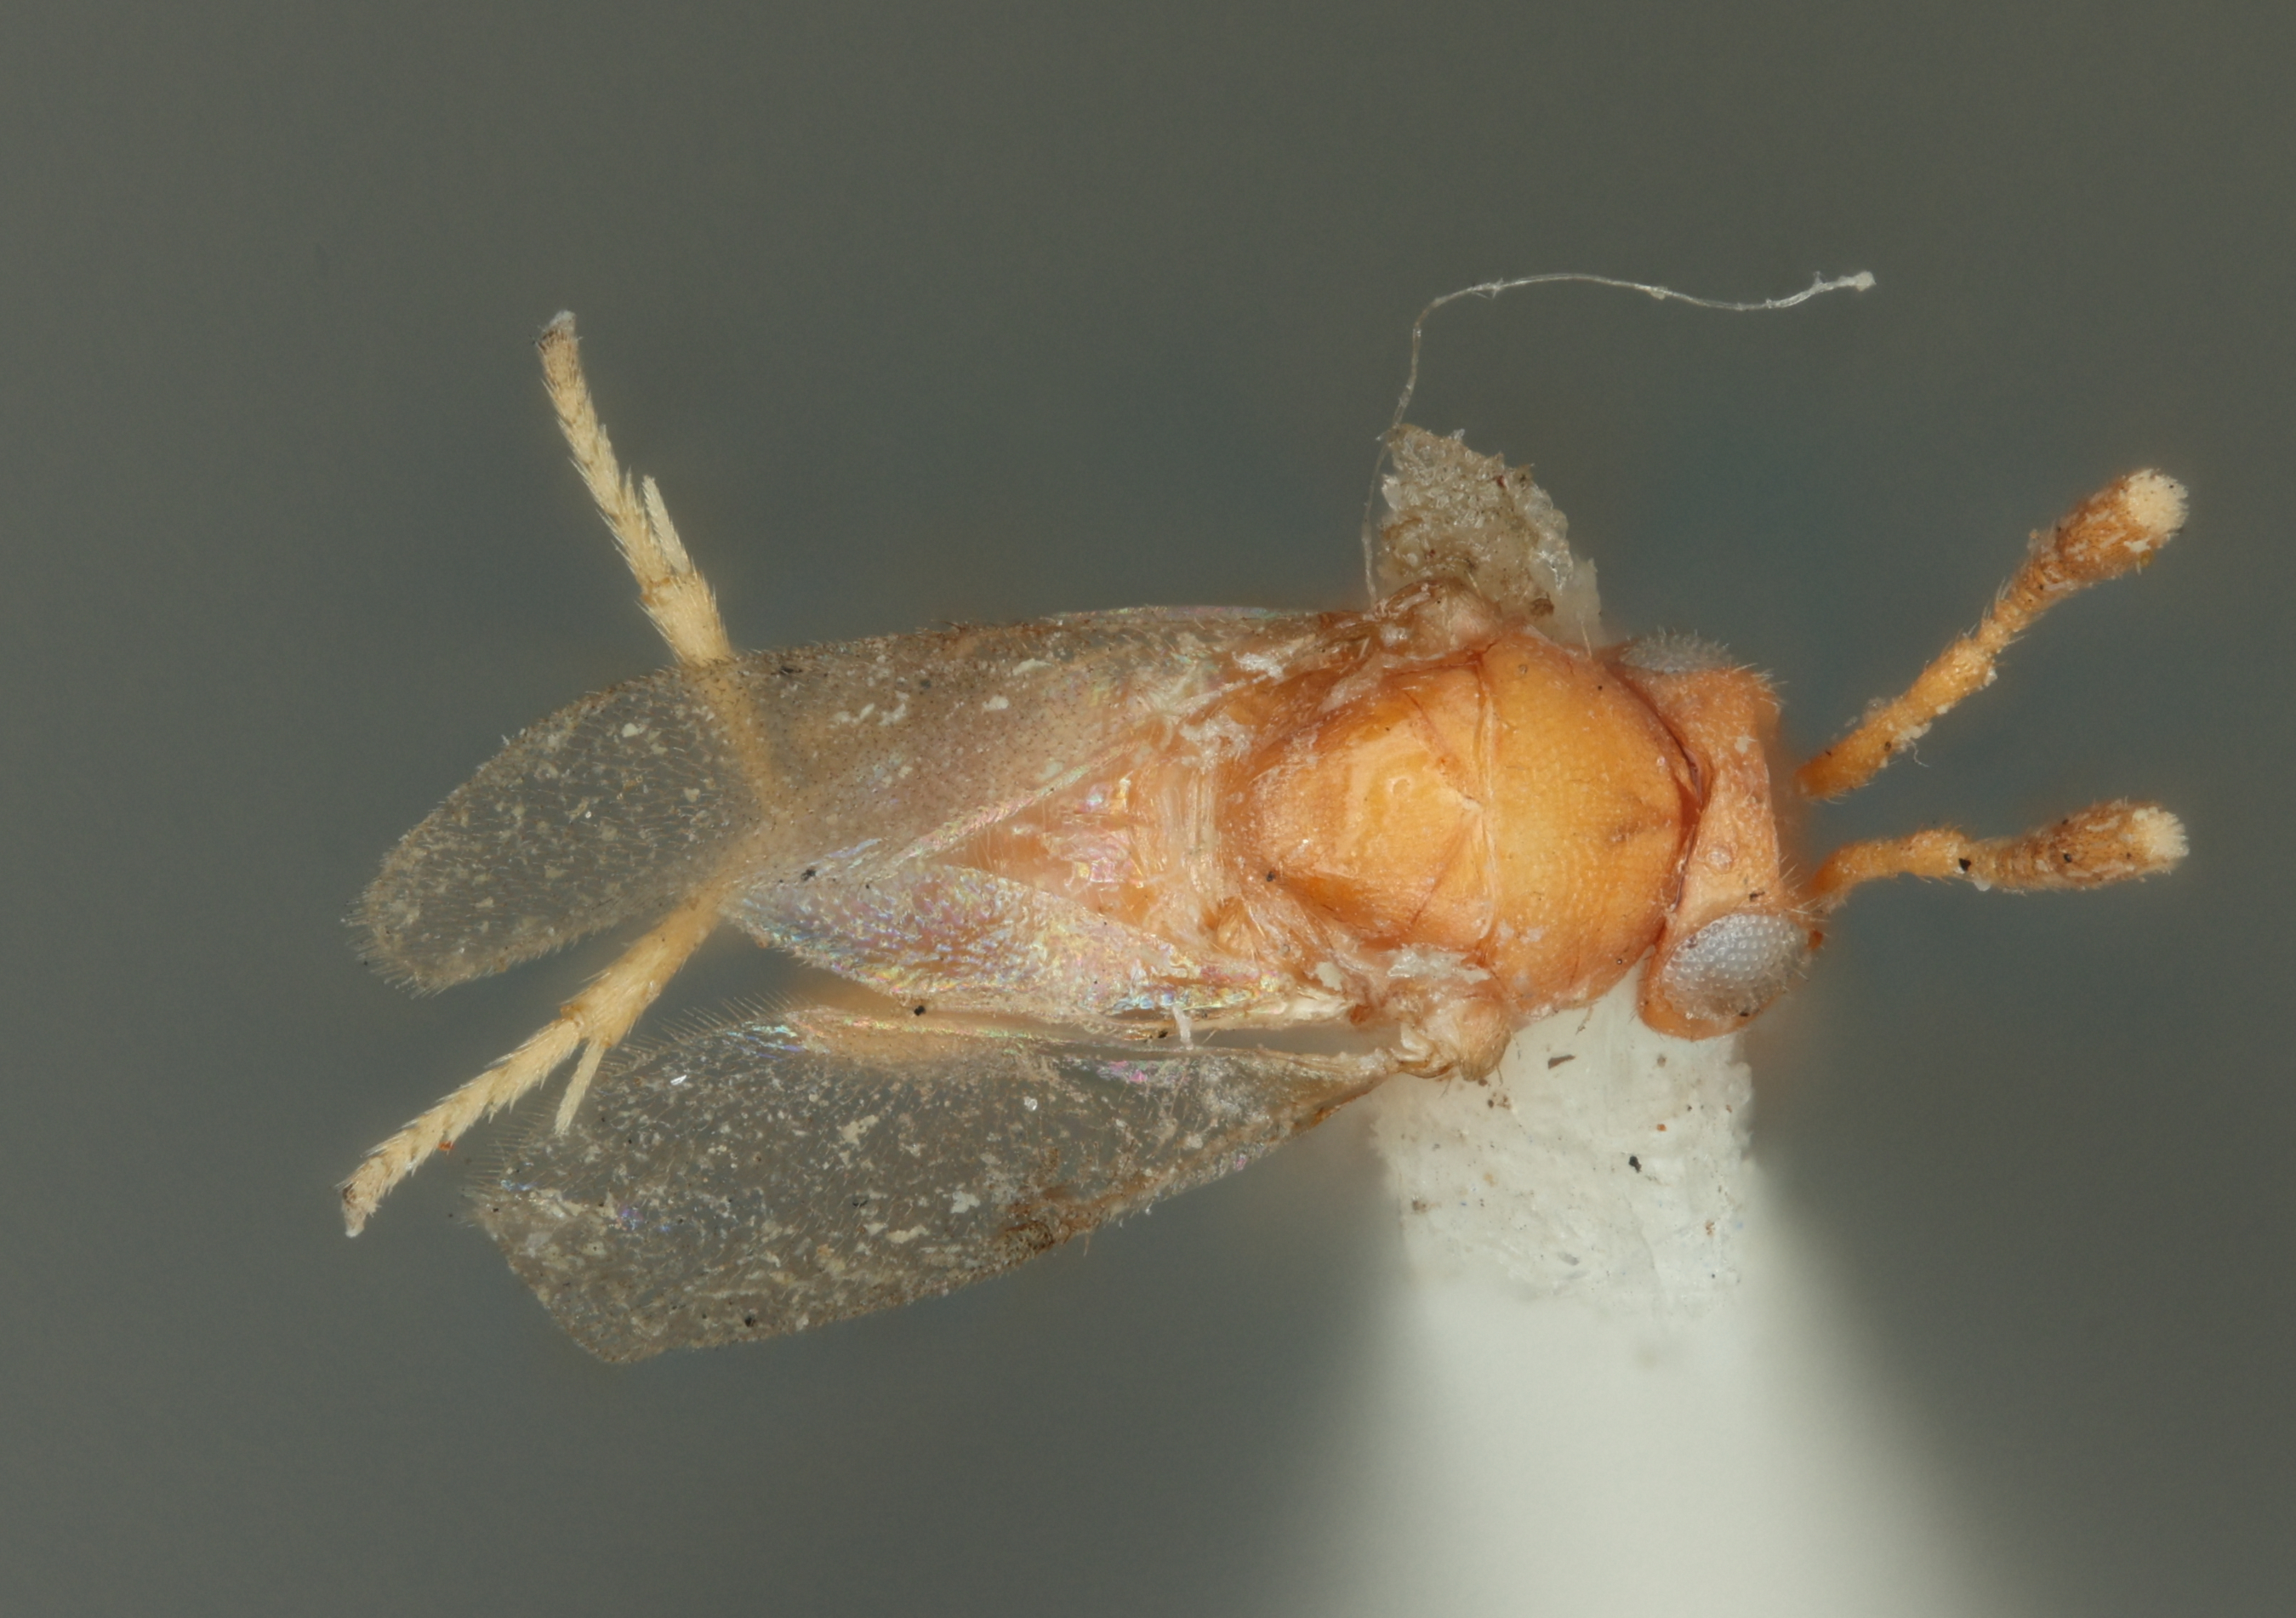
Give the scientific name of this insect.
Pseudorhopus hartmani
